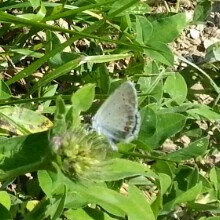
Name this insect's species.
Cupido argiades (also Elkalyce argiades)
